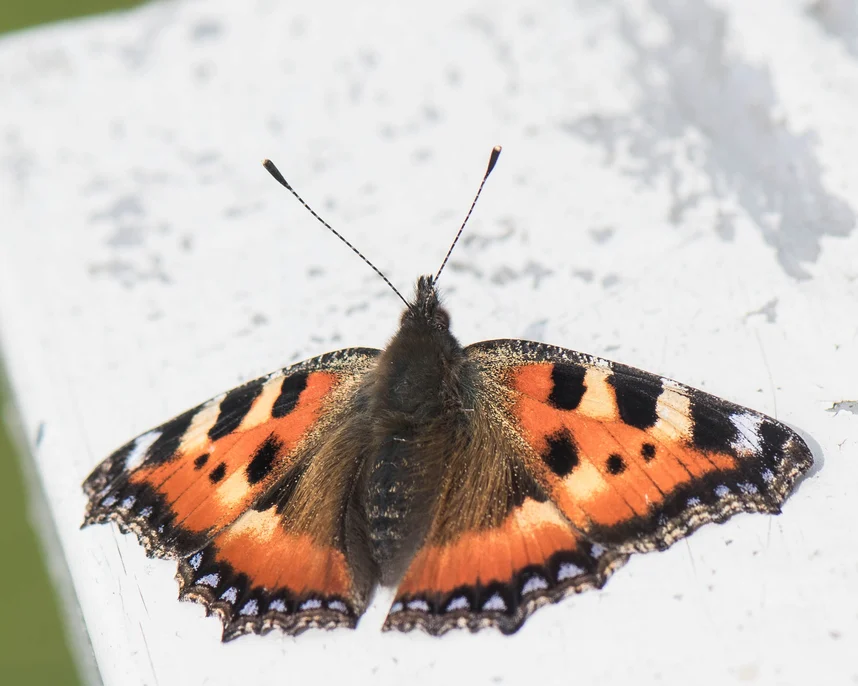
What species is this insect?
Aglais urticae
